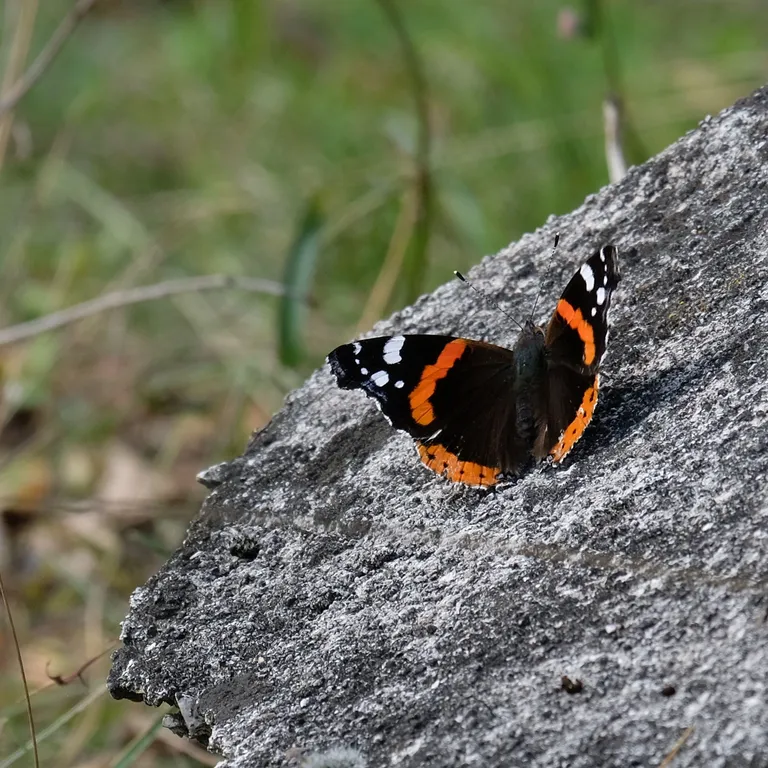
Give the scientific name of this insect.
Vanessa atalanta
